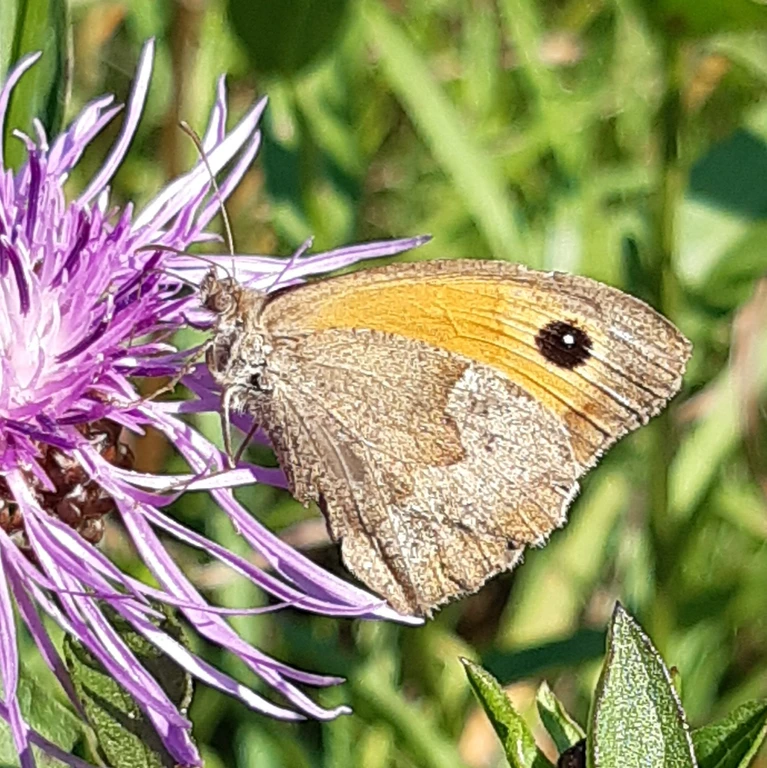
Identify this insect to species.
Maniola jurtina
